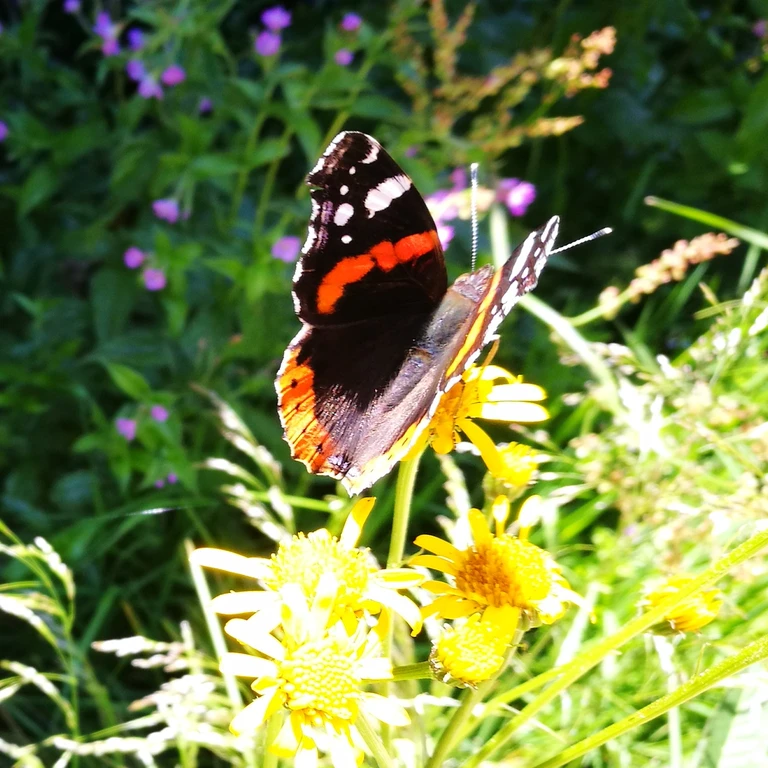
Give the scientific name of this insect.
Vanessa atalanta
